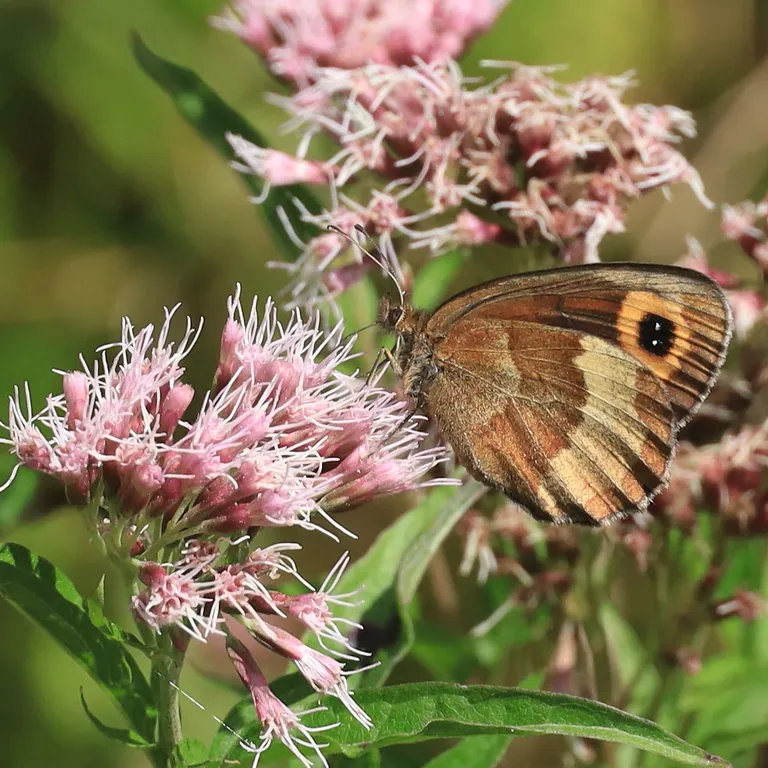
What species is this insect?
Erebia aethiops
